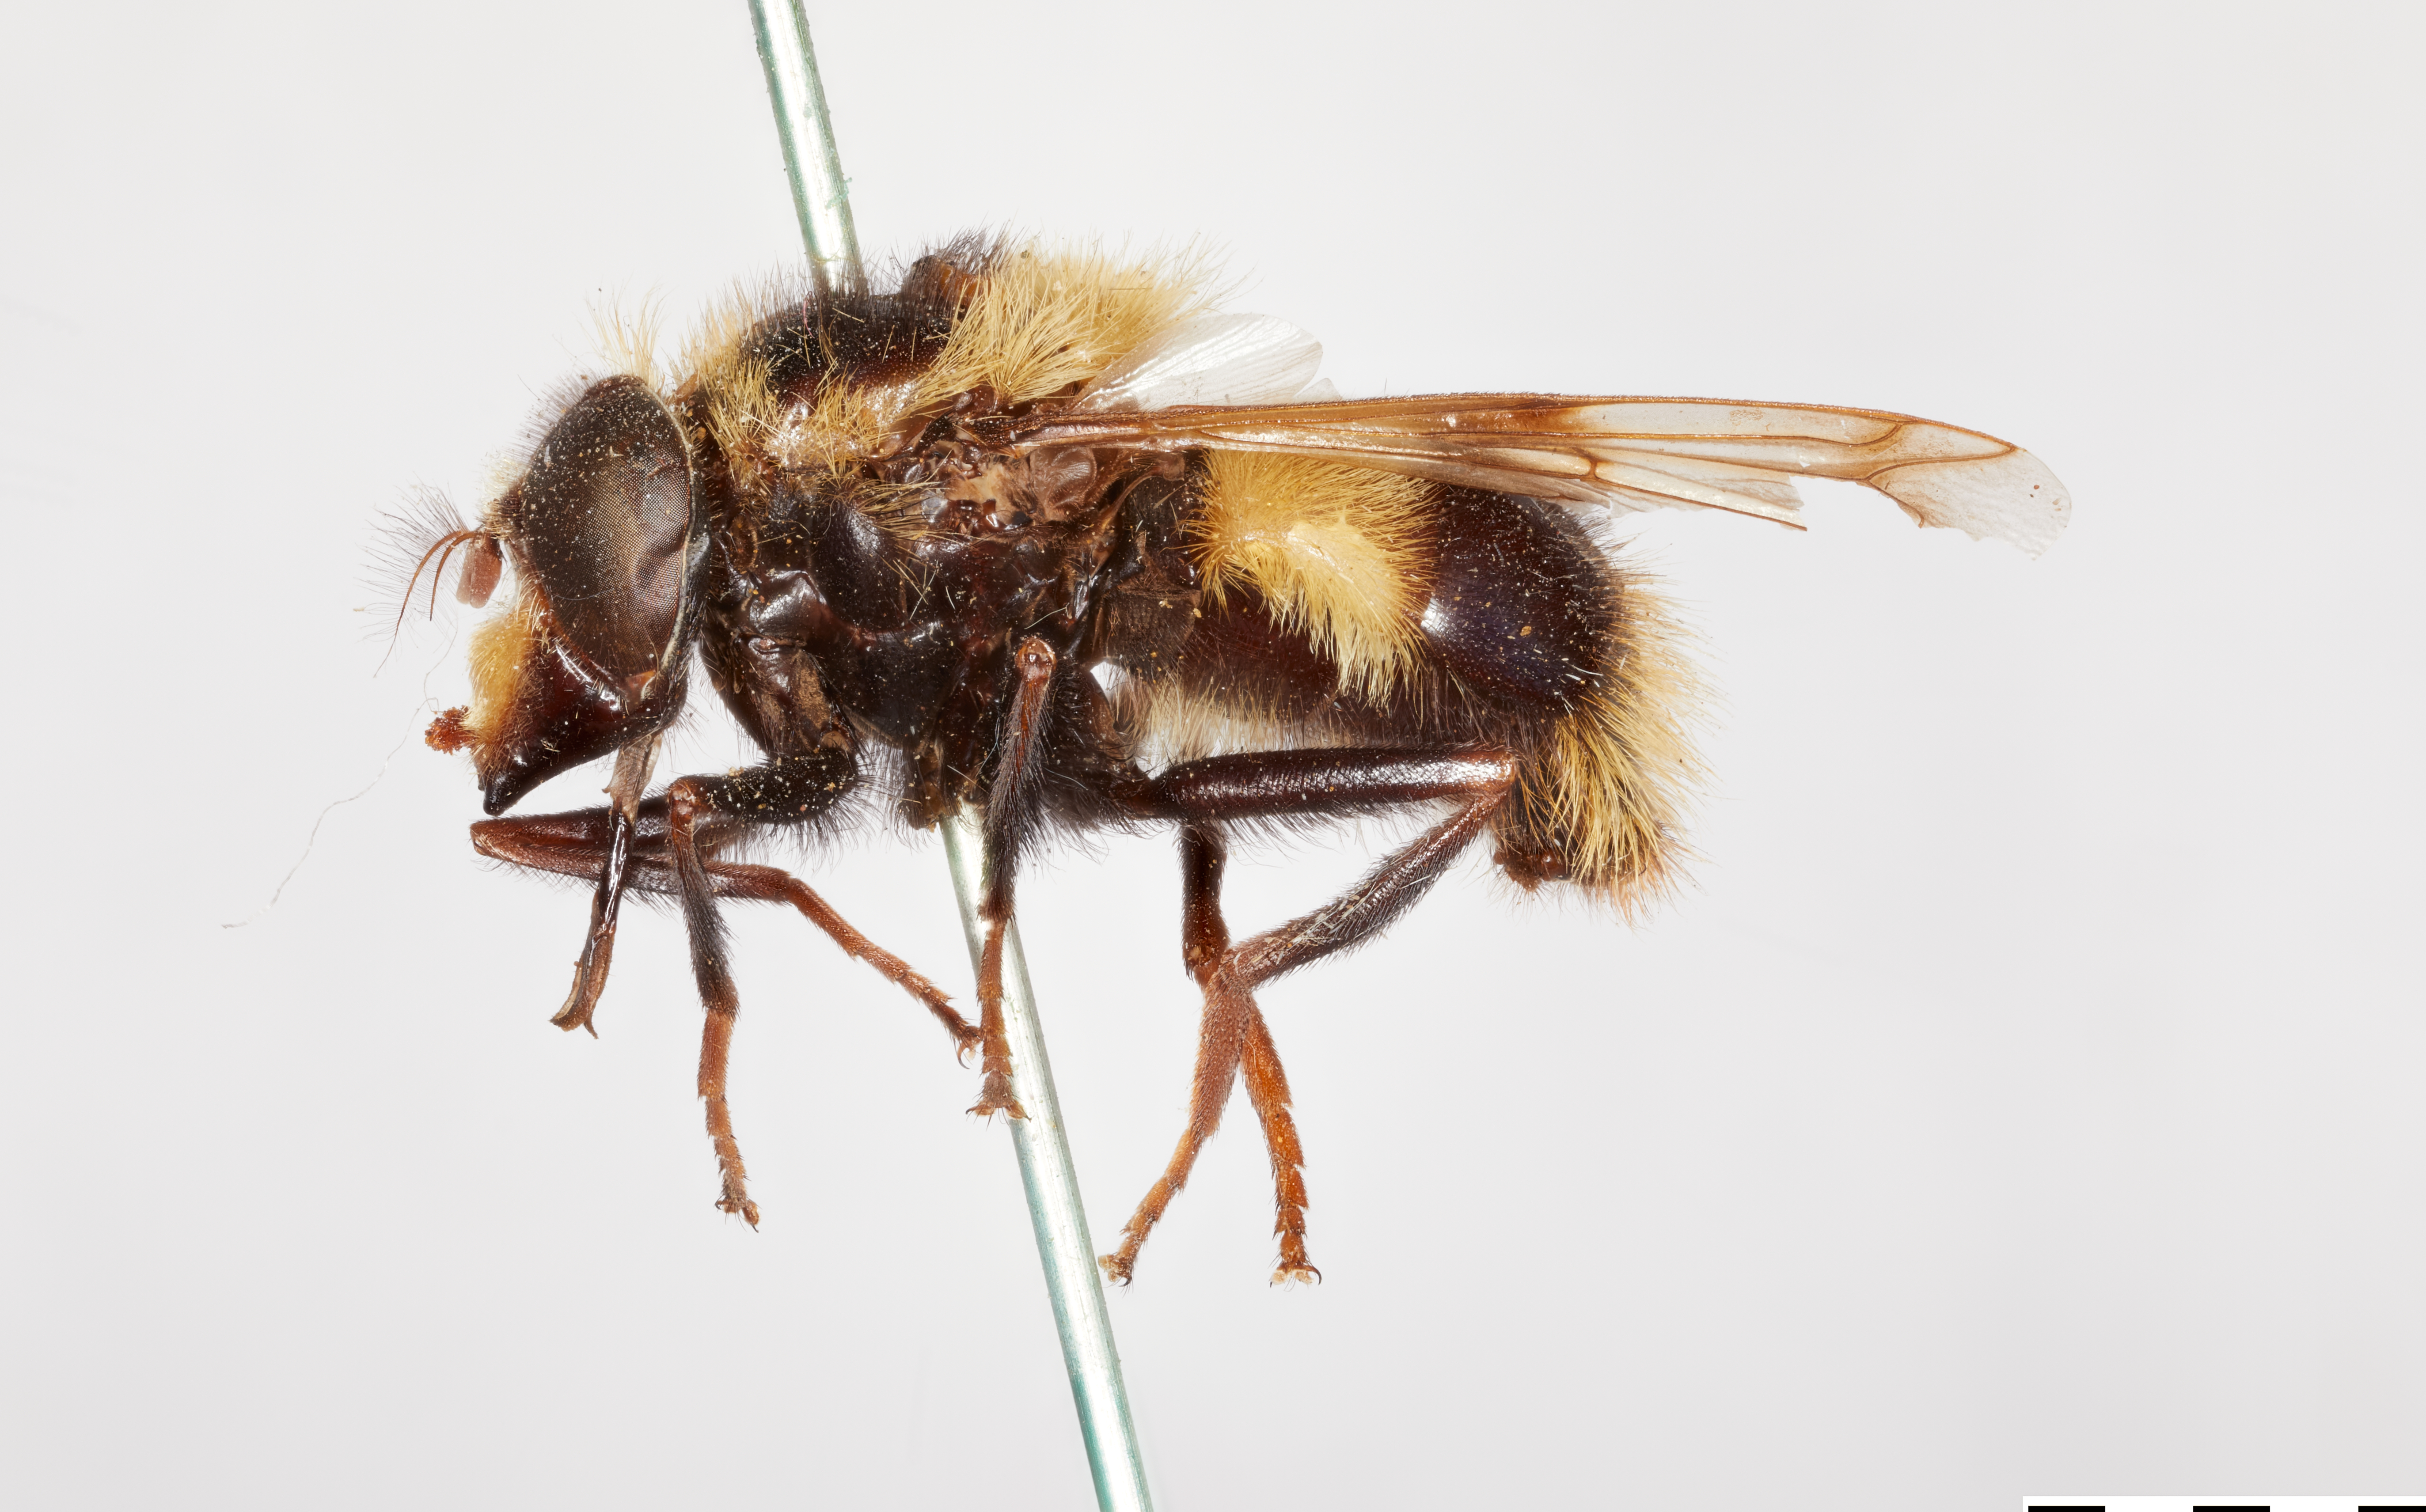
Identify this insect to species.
Volucella facialis
